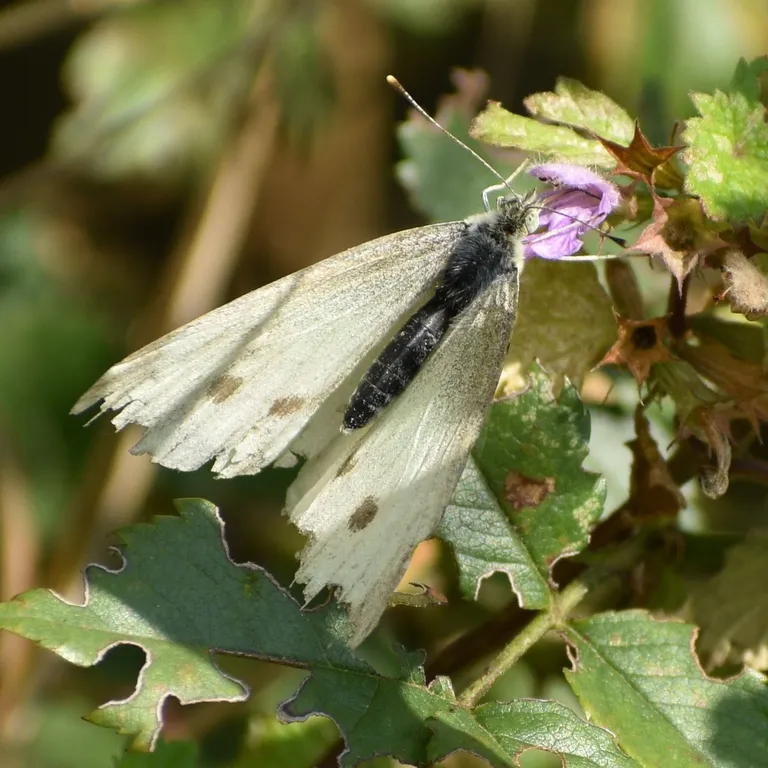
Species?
Pieris rapae
